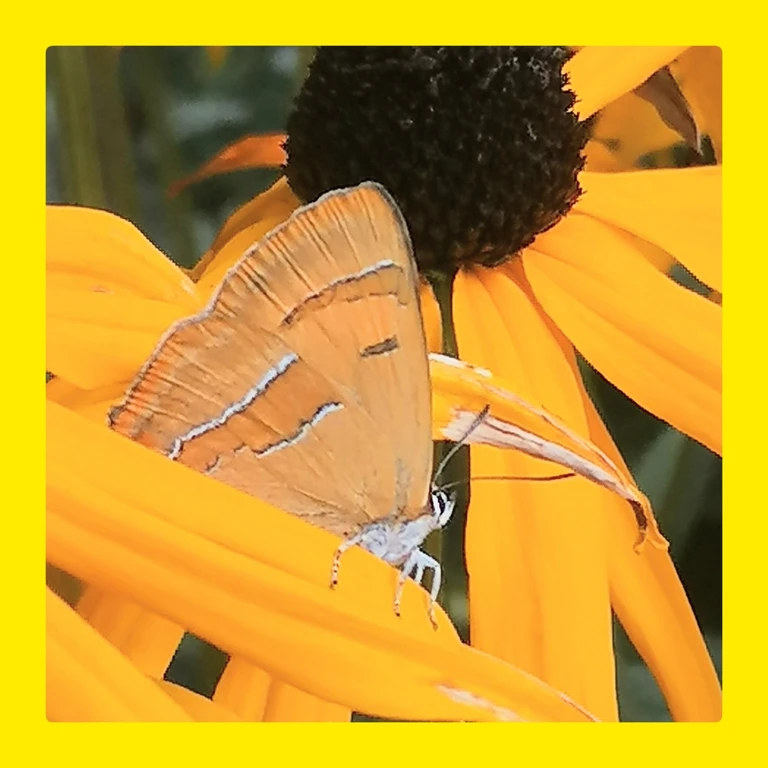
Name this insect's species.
Thecla betulae
